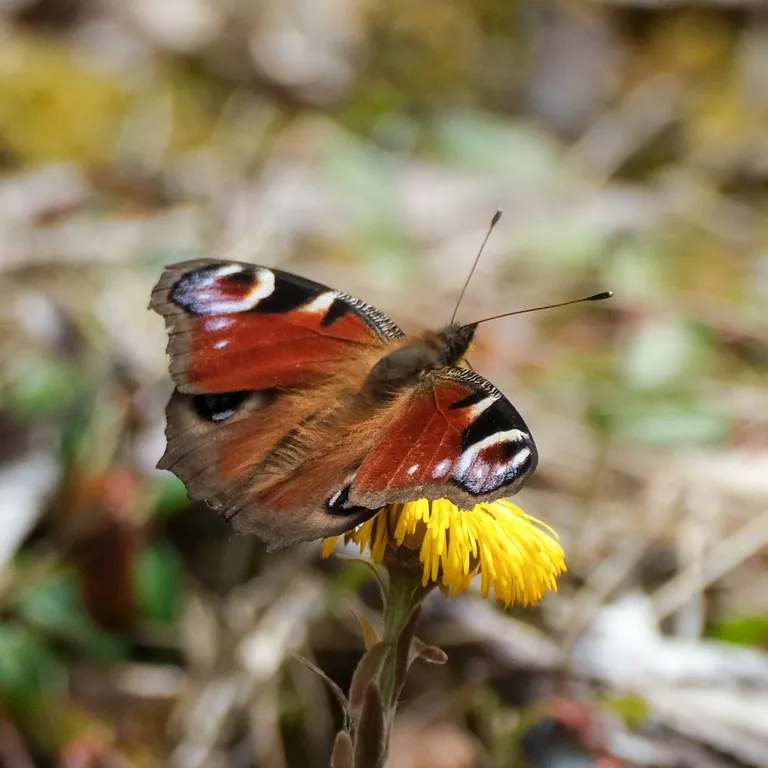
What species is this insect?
Aglais io
